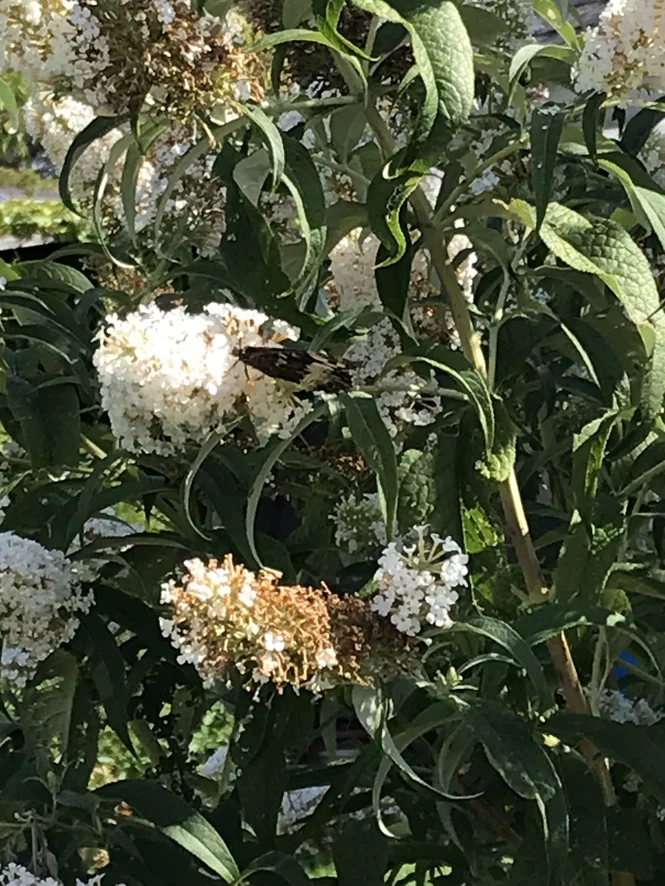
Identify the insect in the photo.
Brintesia circe
